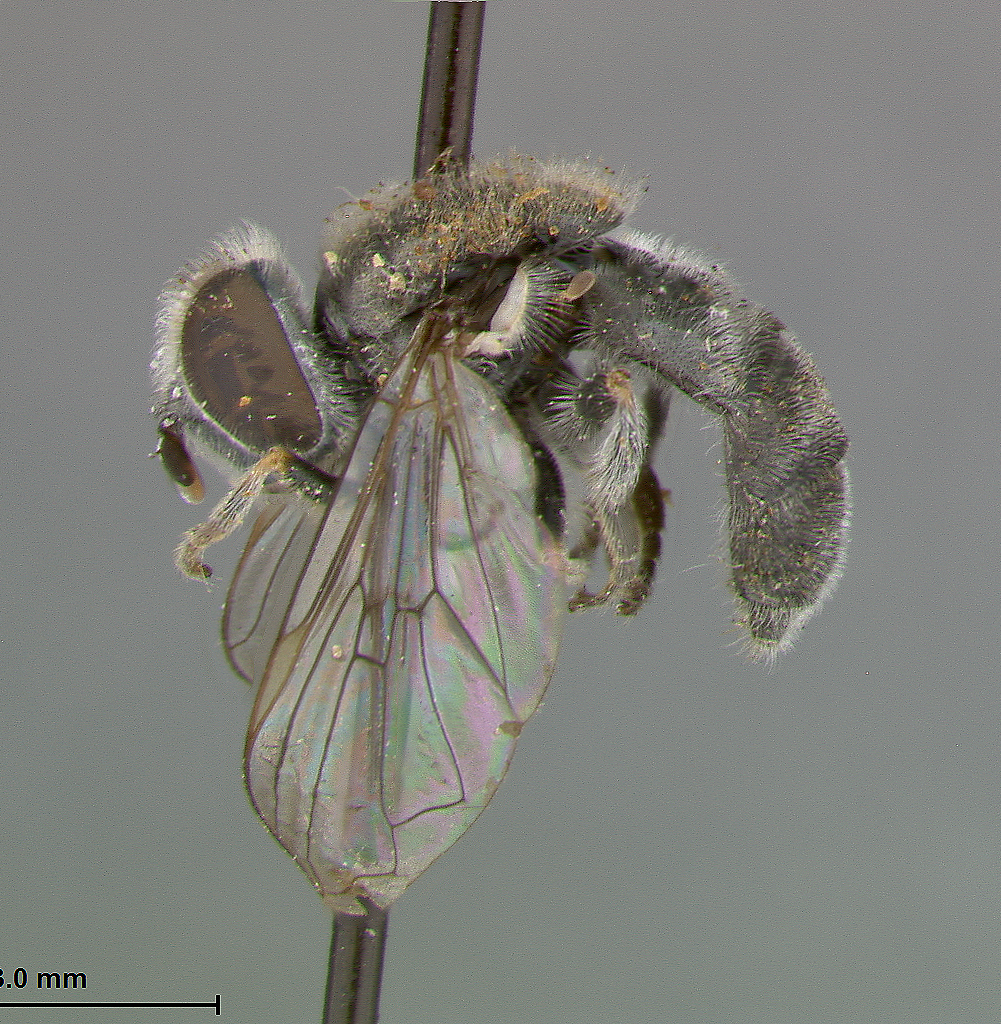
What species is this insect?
Pipiza californica
